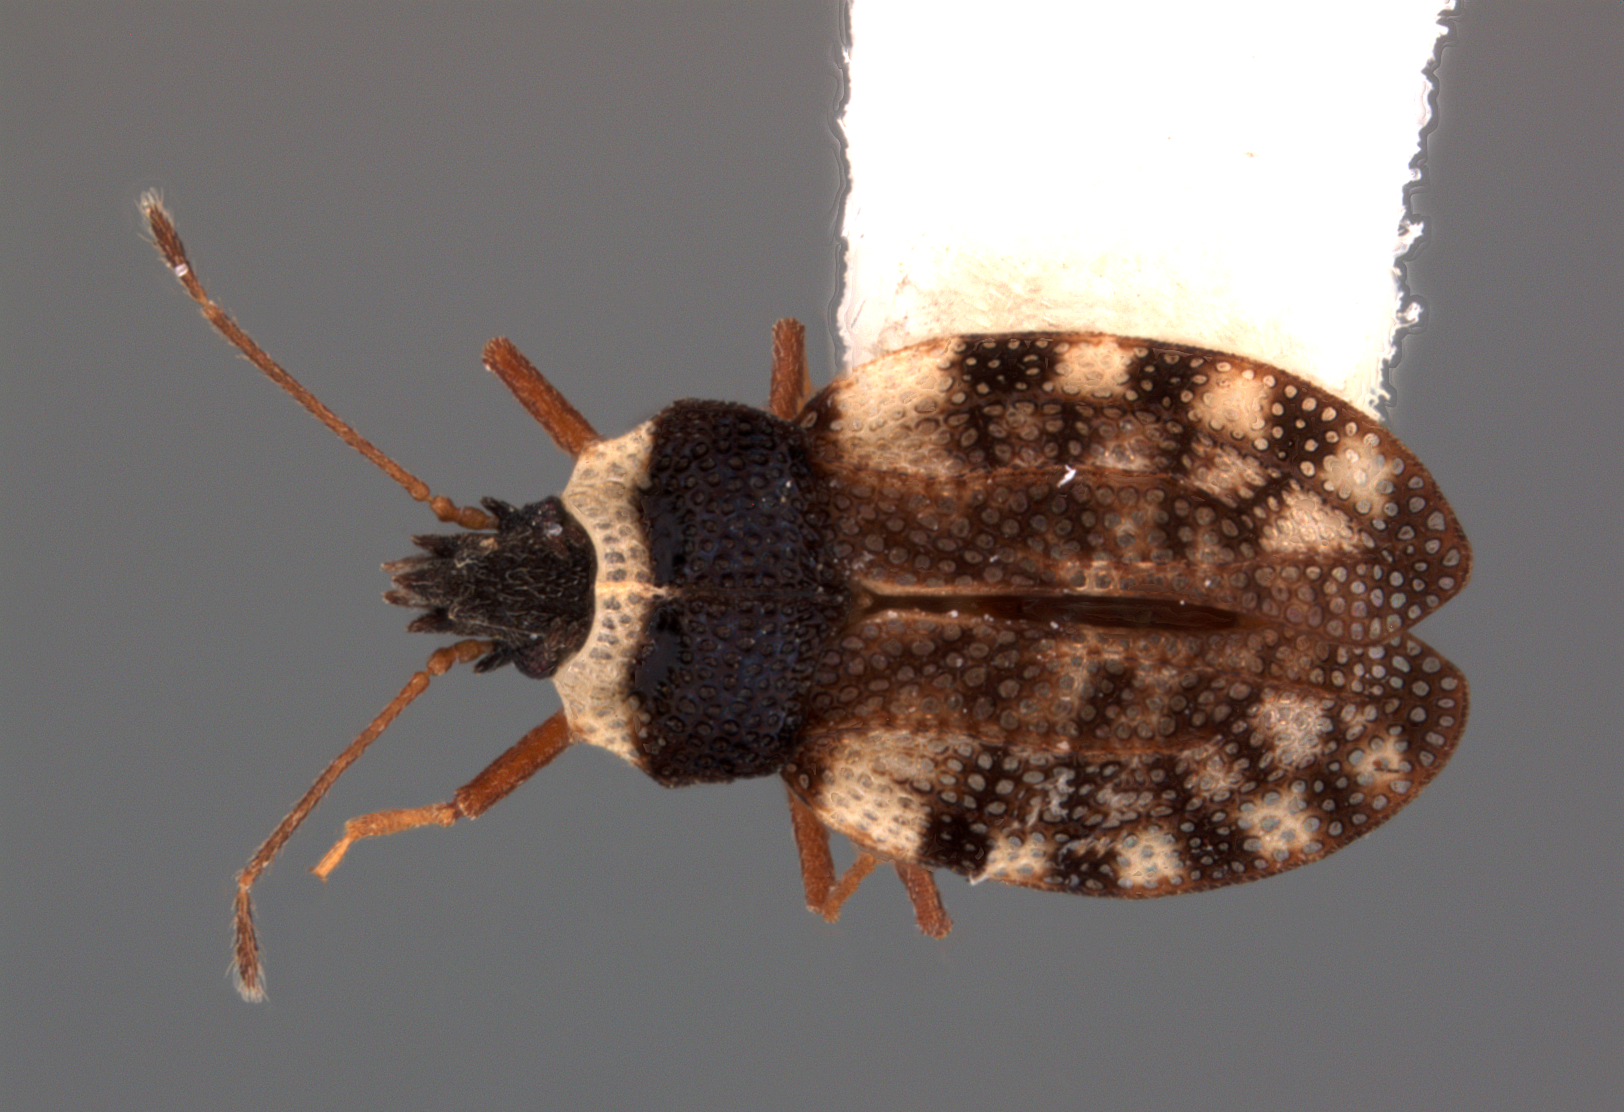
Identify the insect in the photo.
Minitingis elsae
